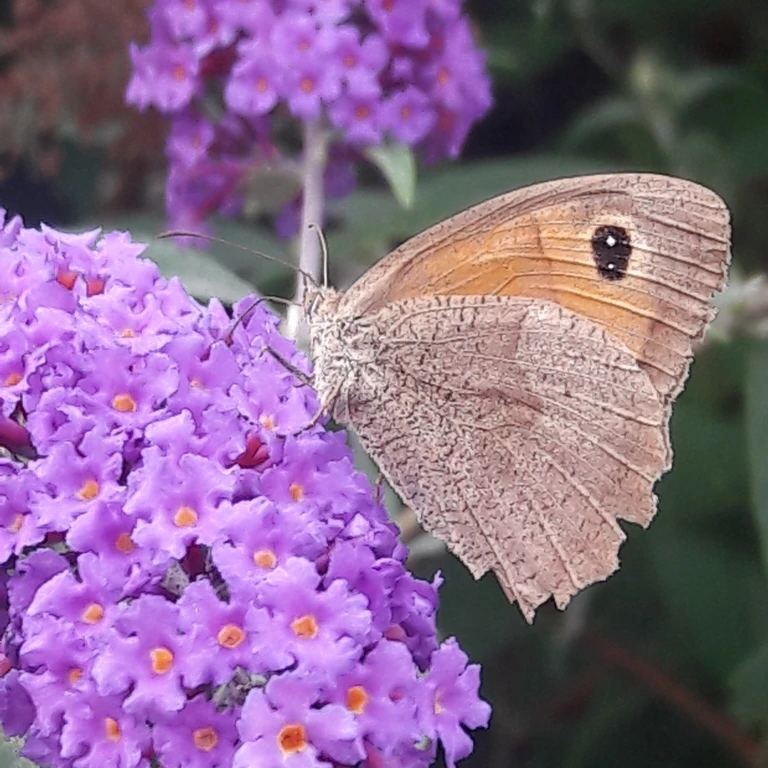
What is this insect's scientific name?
Maniola jurtina
